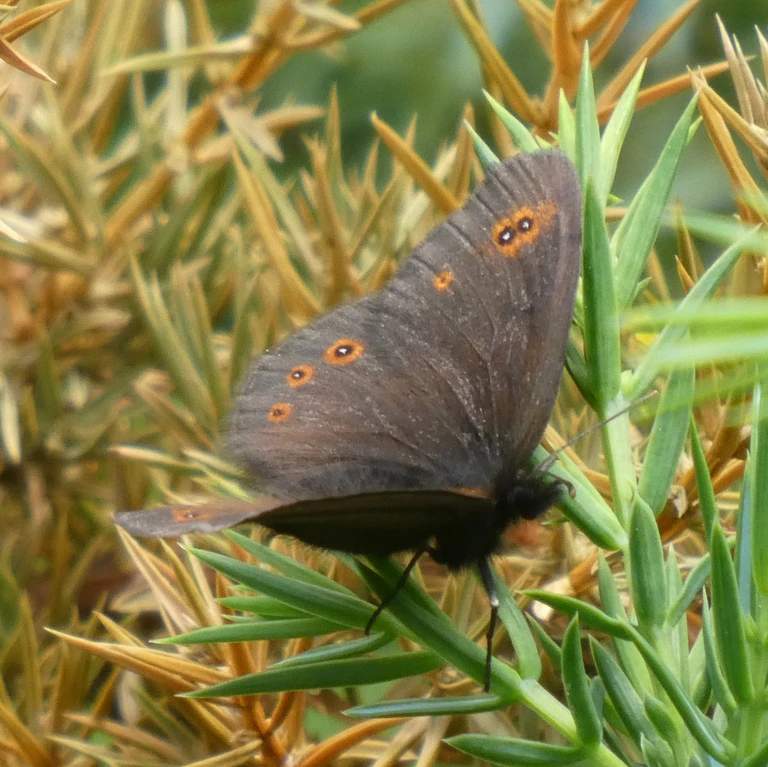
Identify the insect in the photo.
Erebia medusa
